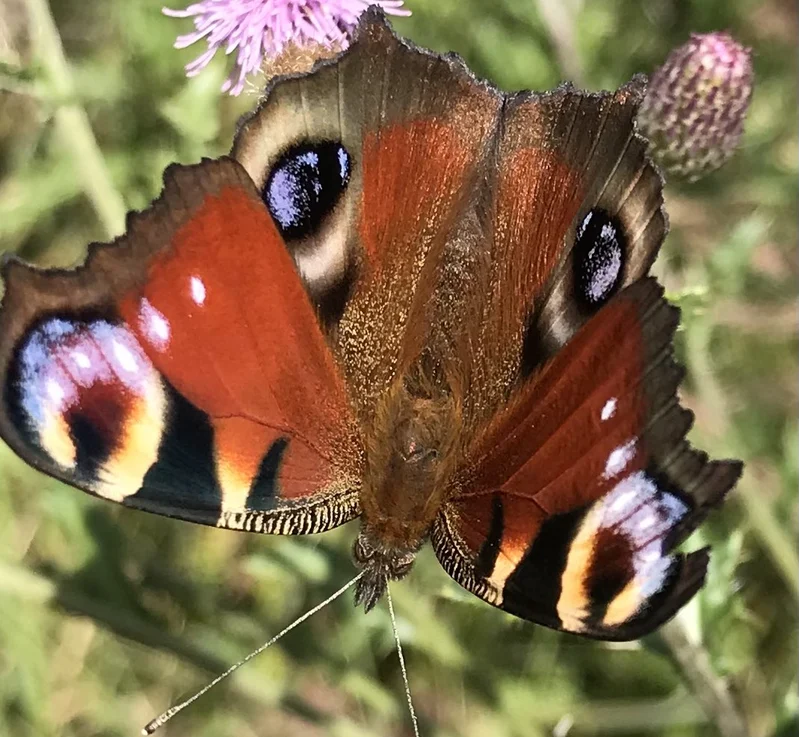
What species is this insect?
Aglais io
